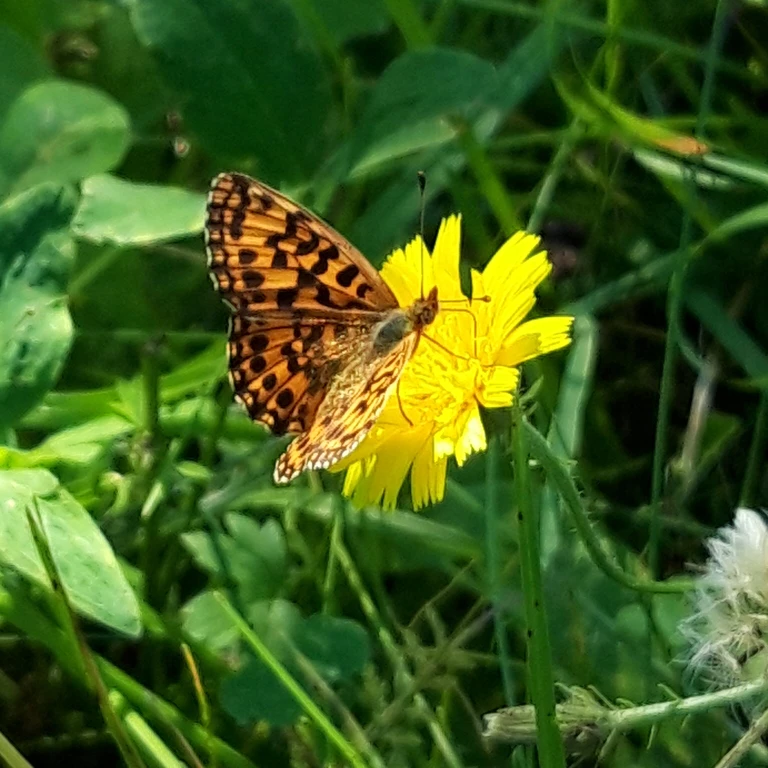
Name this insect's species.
Boloria dia
